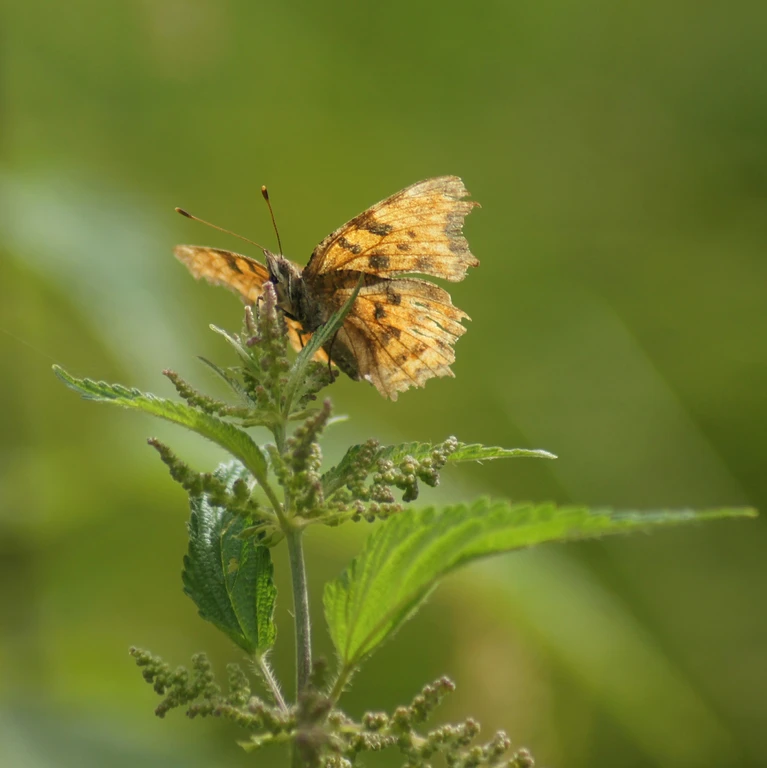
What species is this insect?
Polygonia c-album
